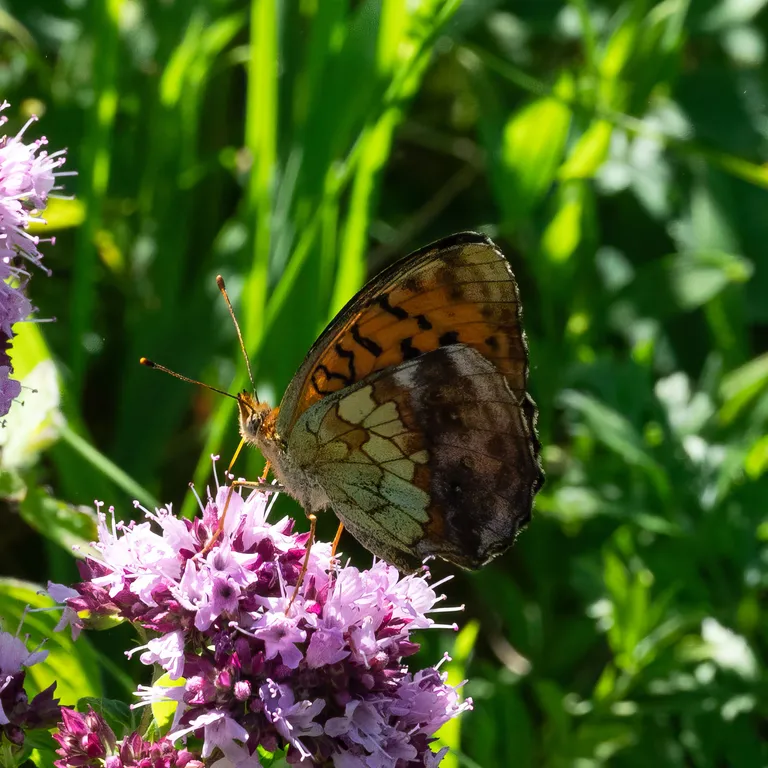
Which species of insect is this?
Brenthis daphne
